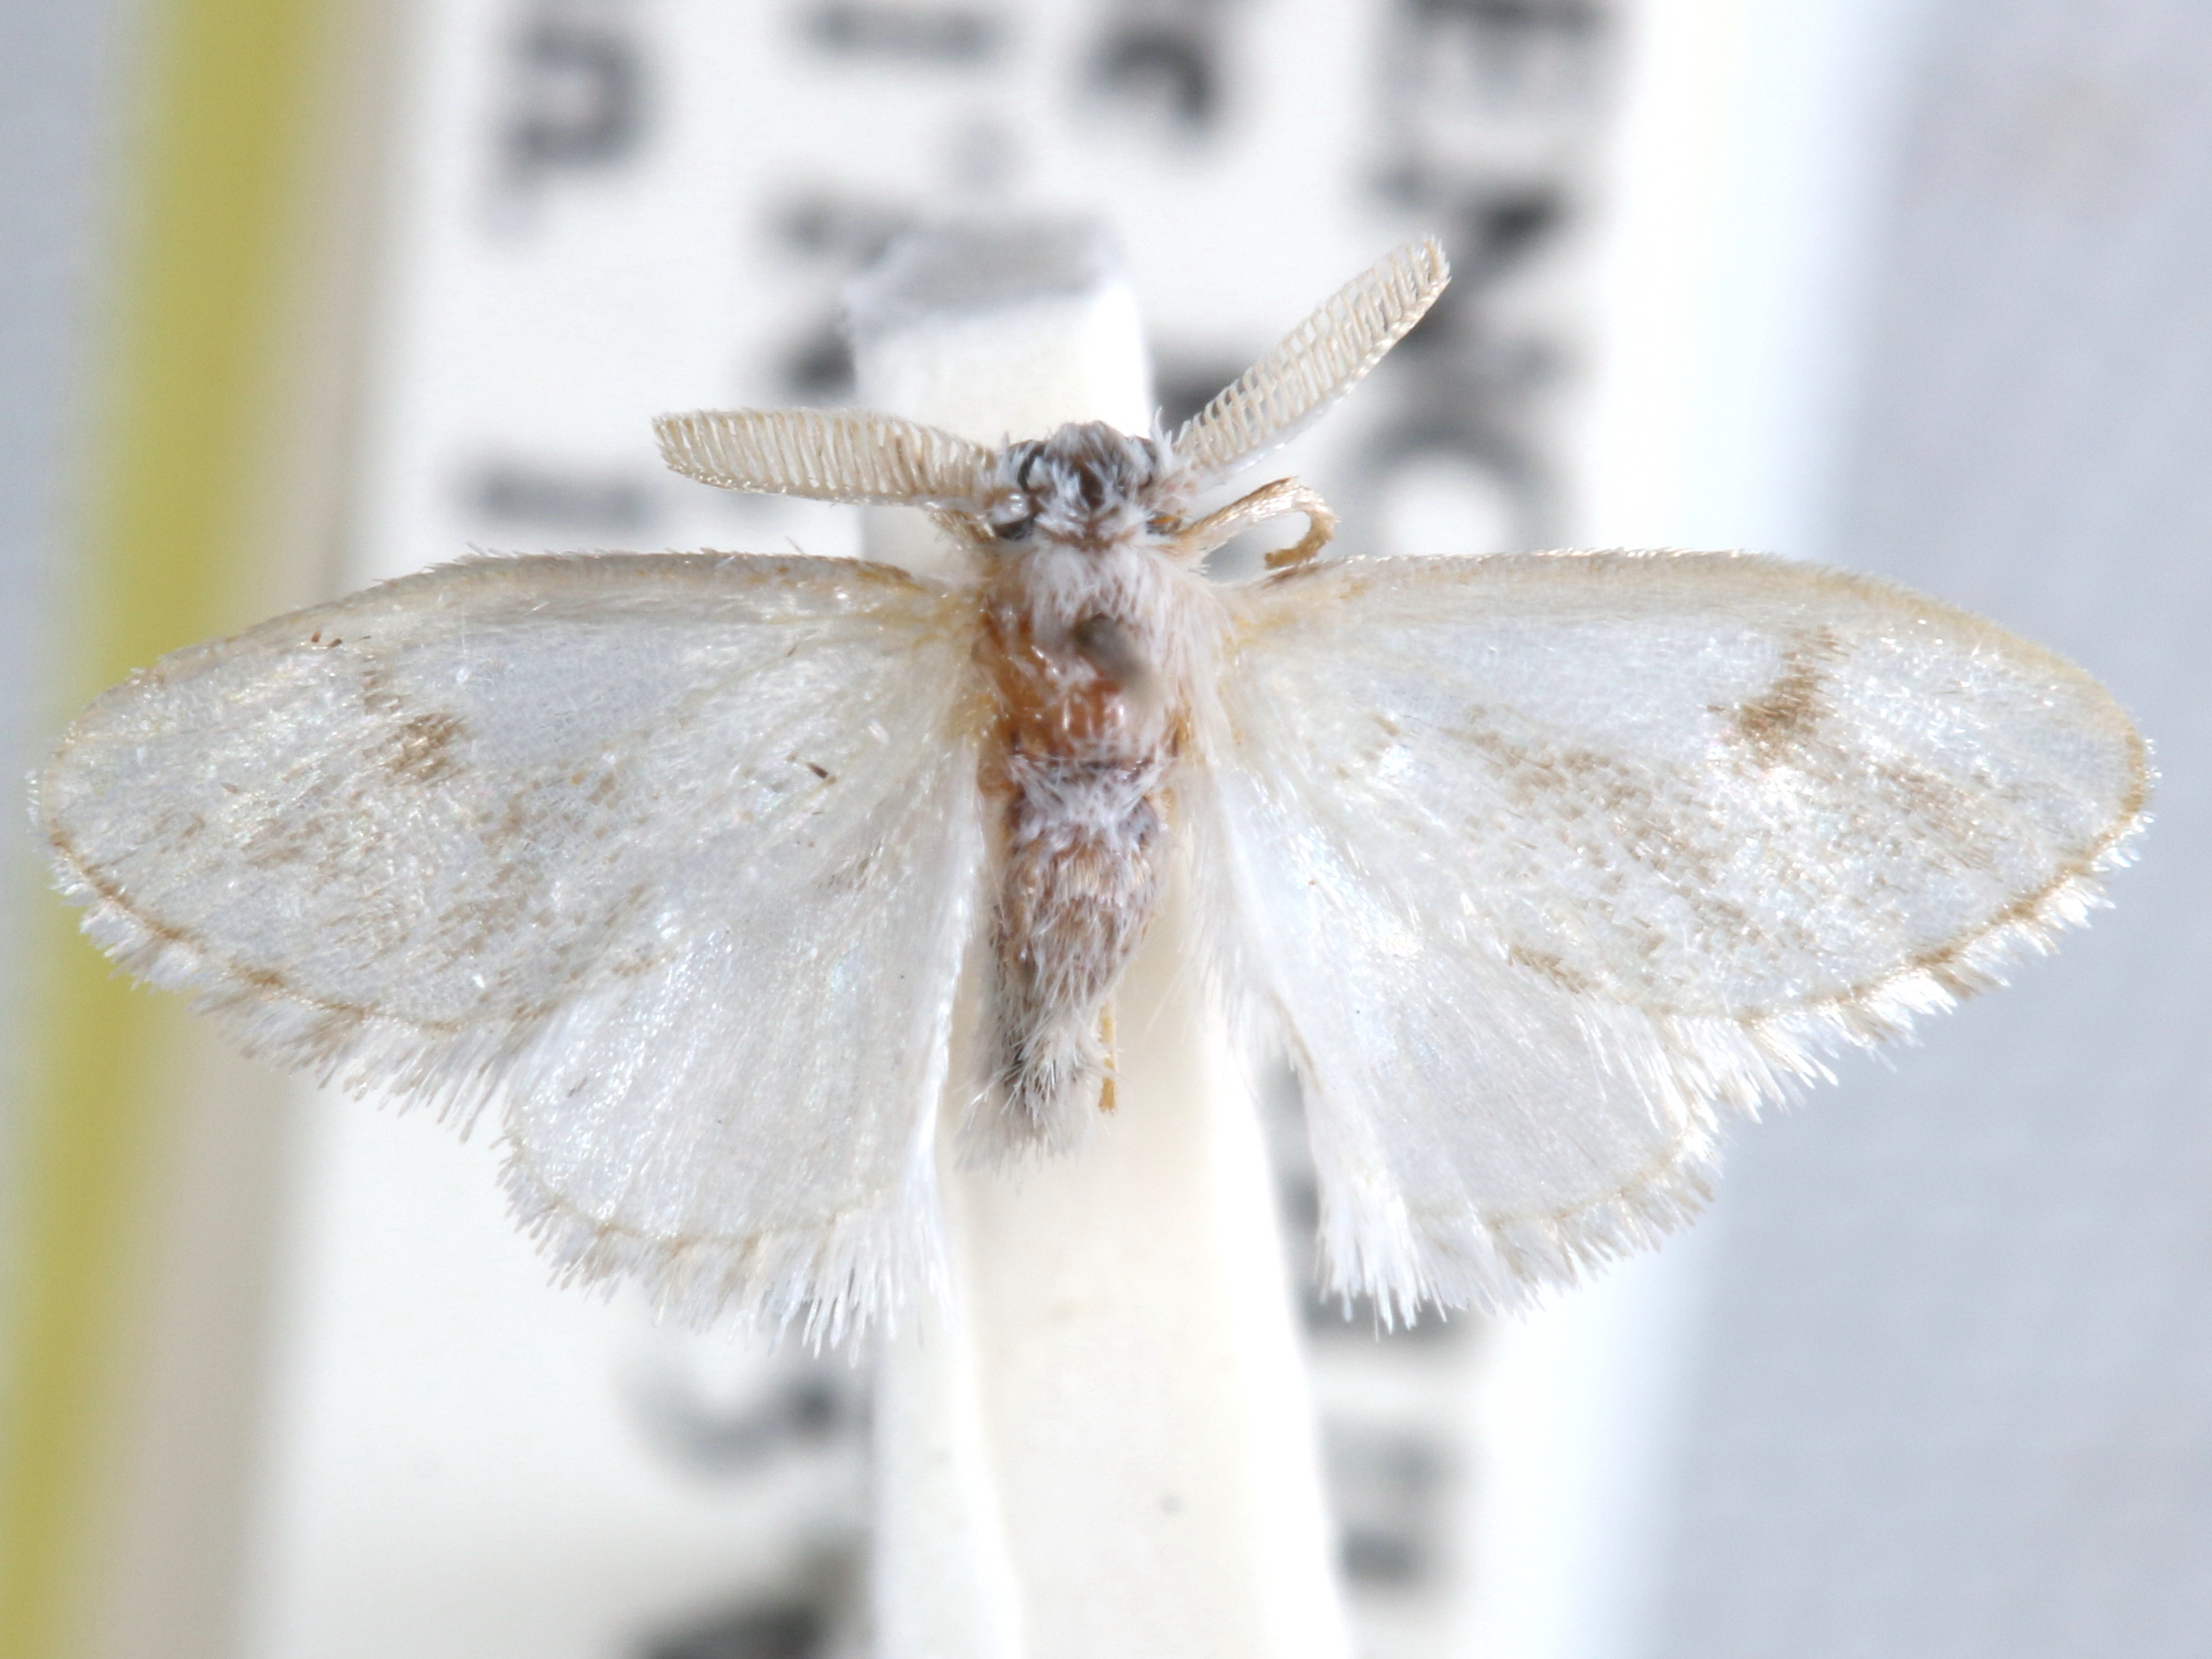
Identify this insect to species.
Microrape signata
